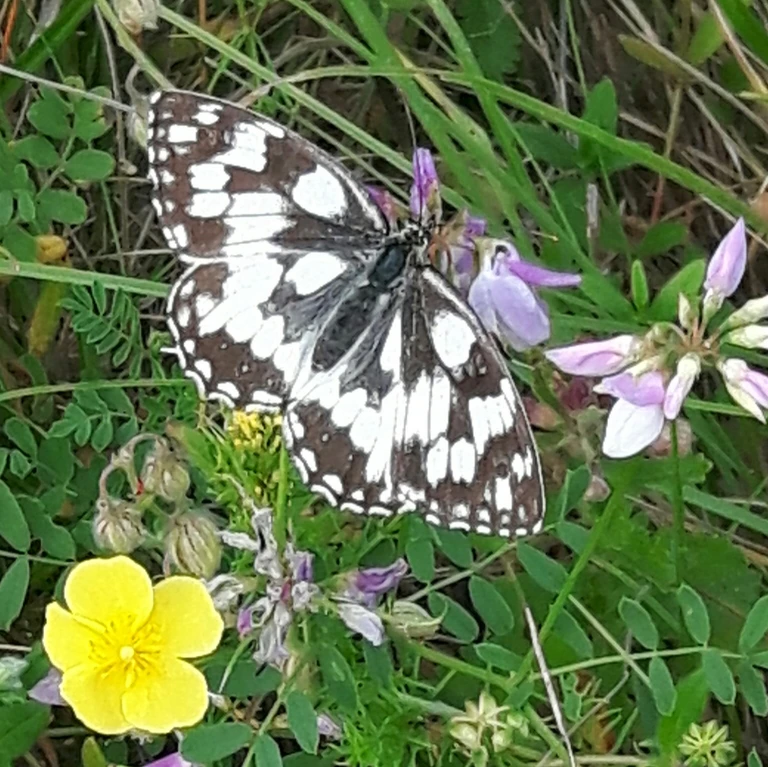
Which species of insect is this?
Melanargia galathea
